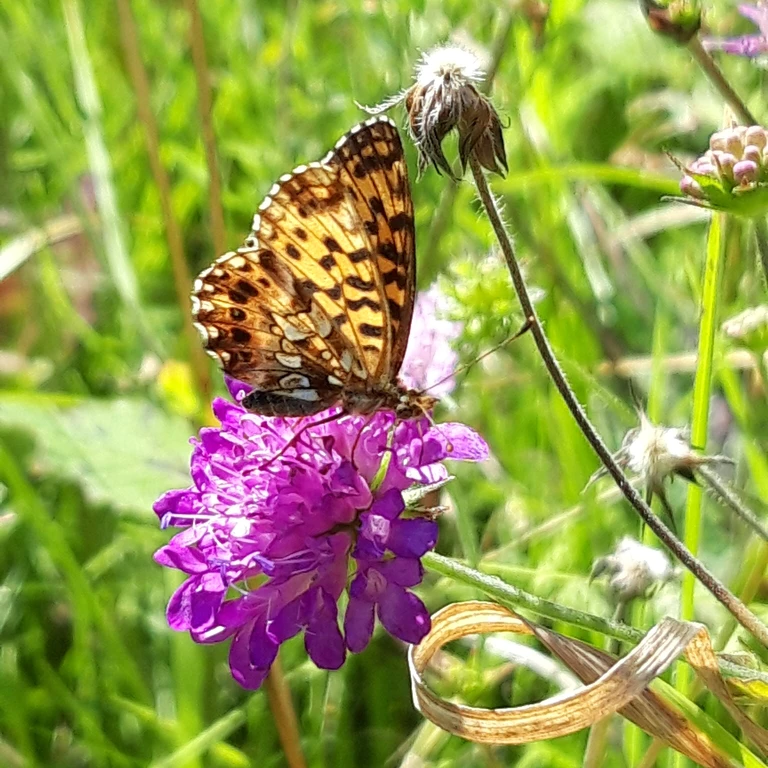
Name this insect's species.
Boloria dia
